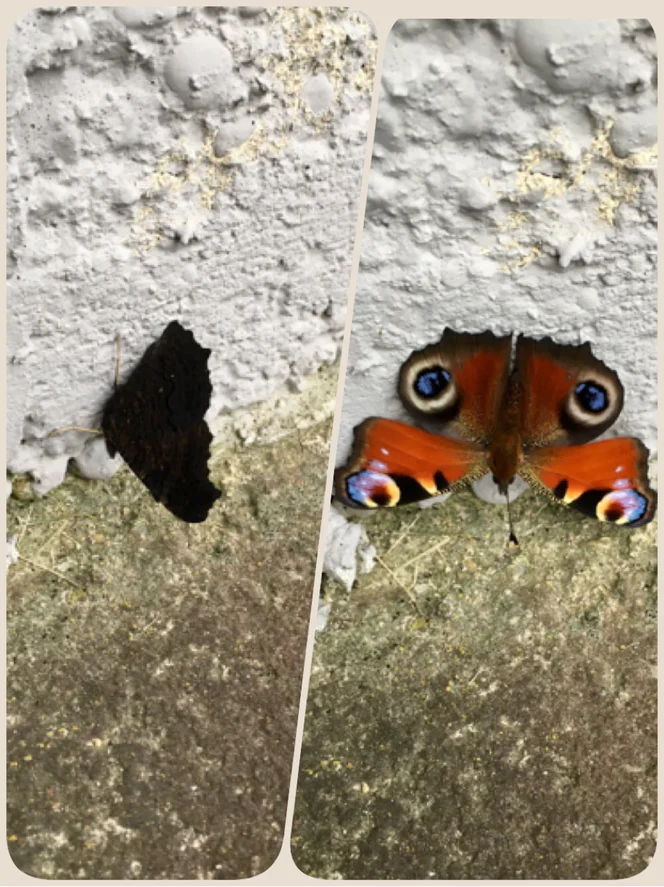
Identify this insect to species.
Aglais io
